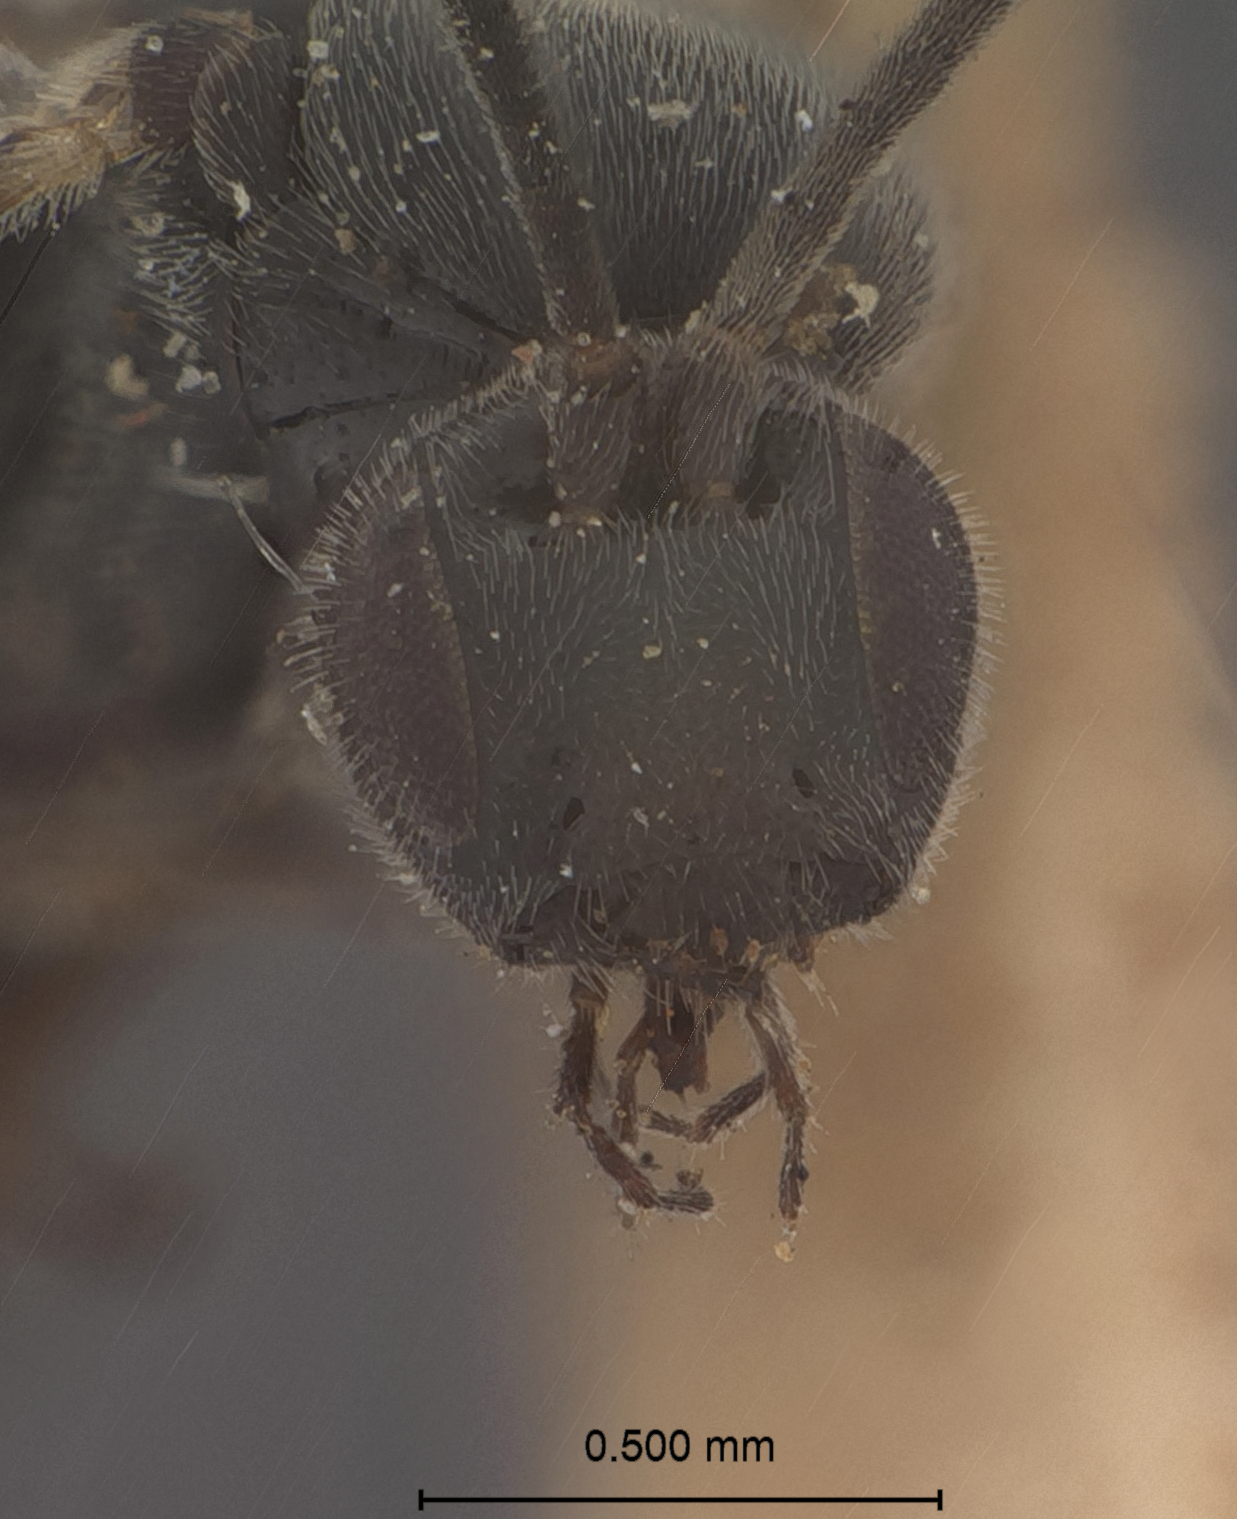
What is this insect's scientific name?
Apanteles niger
